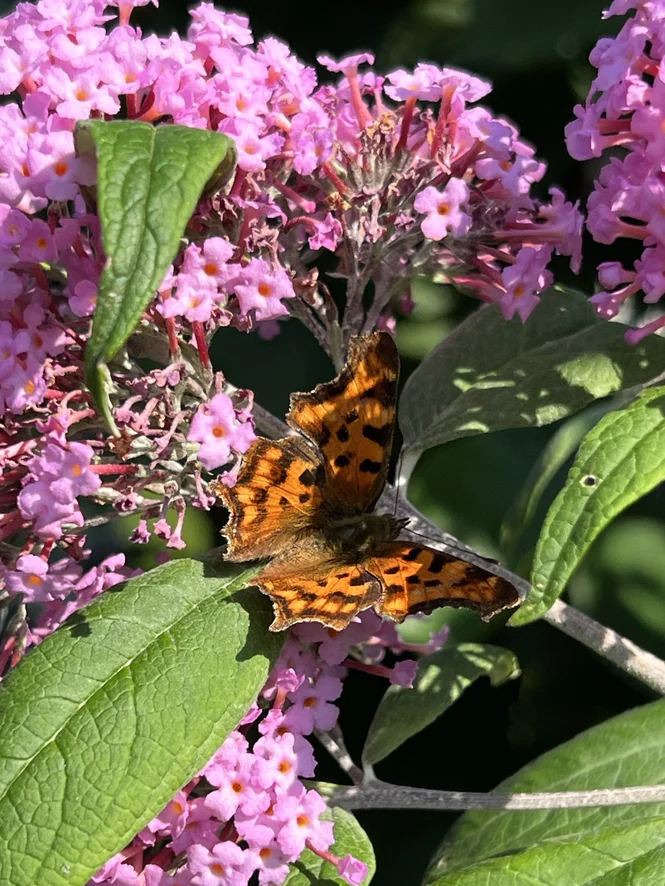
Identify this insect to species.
Polygonia c-album
